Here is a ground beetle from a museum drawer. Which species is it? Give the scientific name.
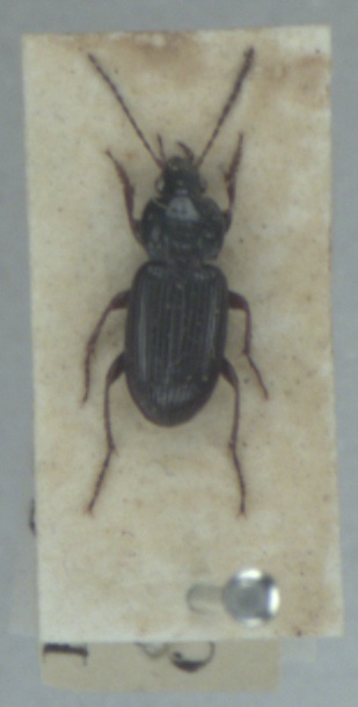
Pterostichus vernalis
